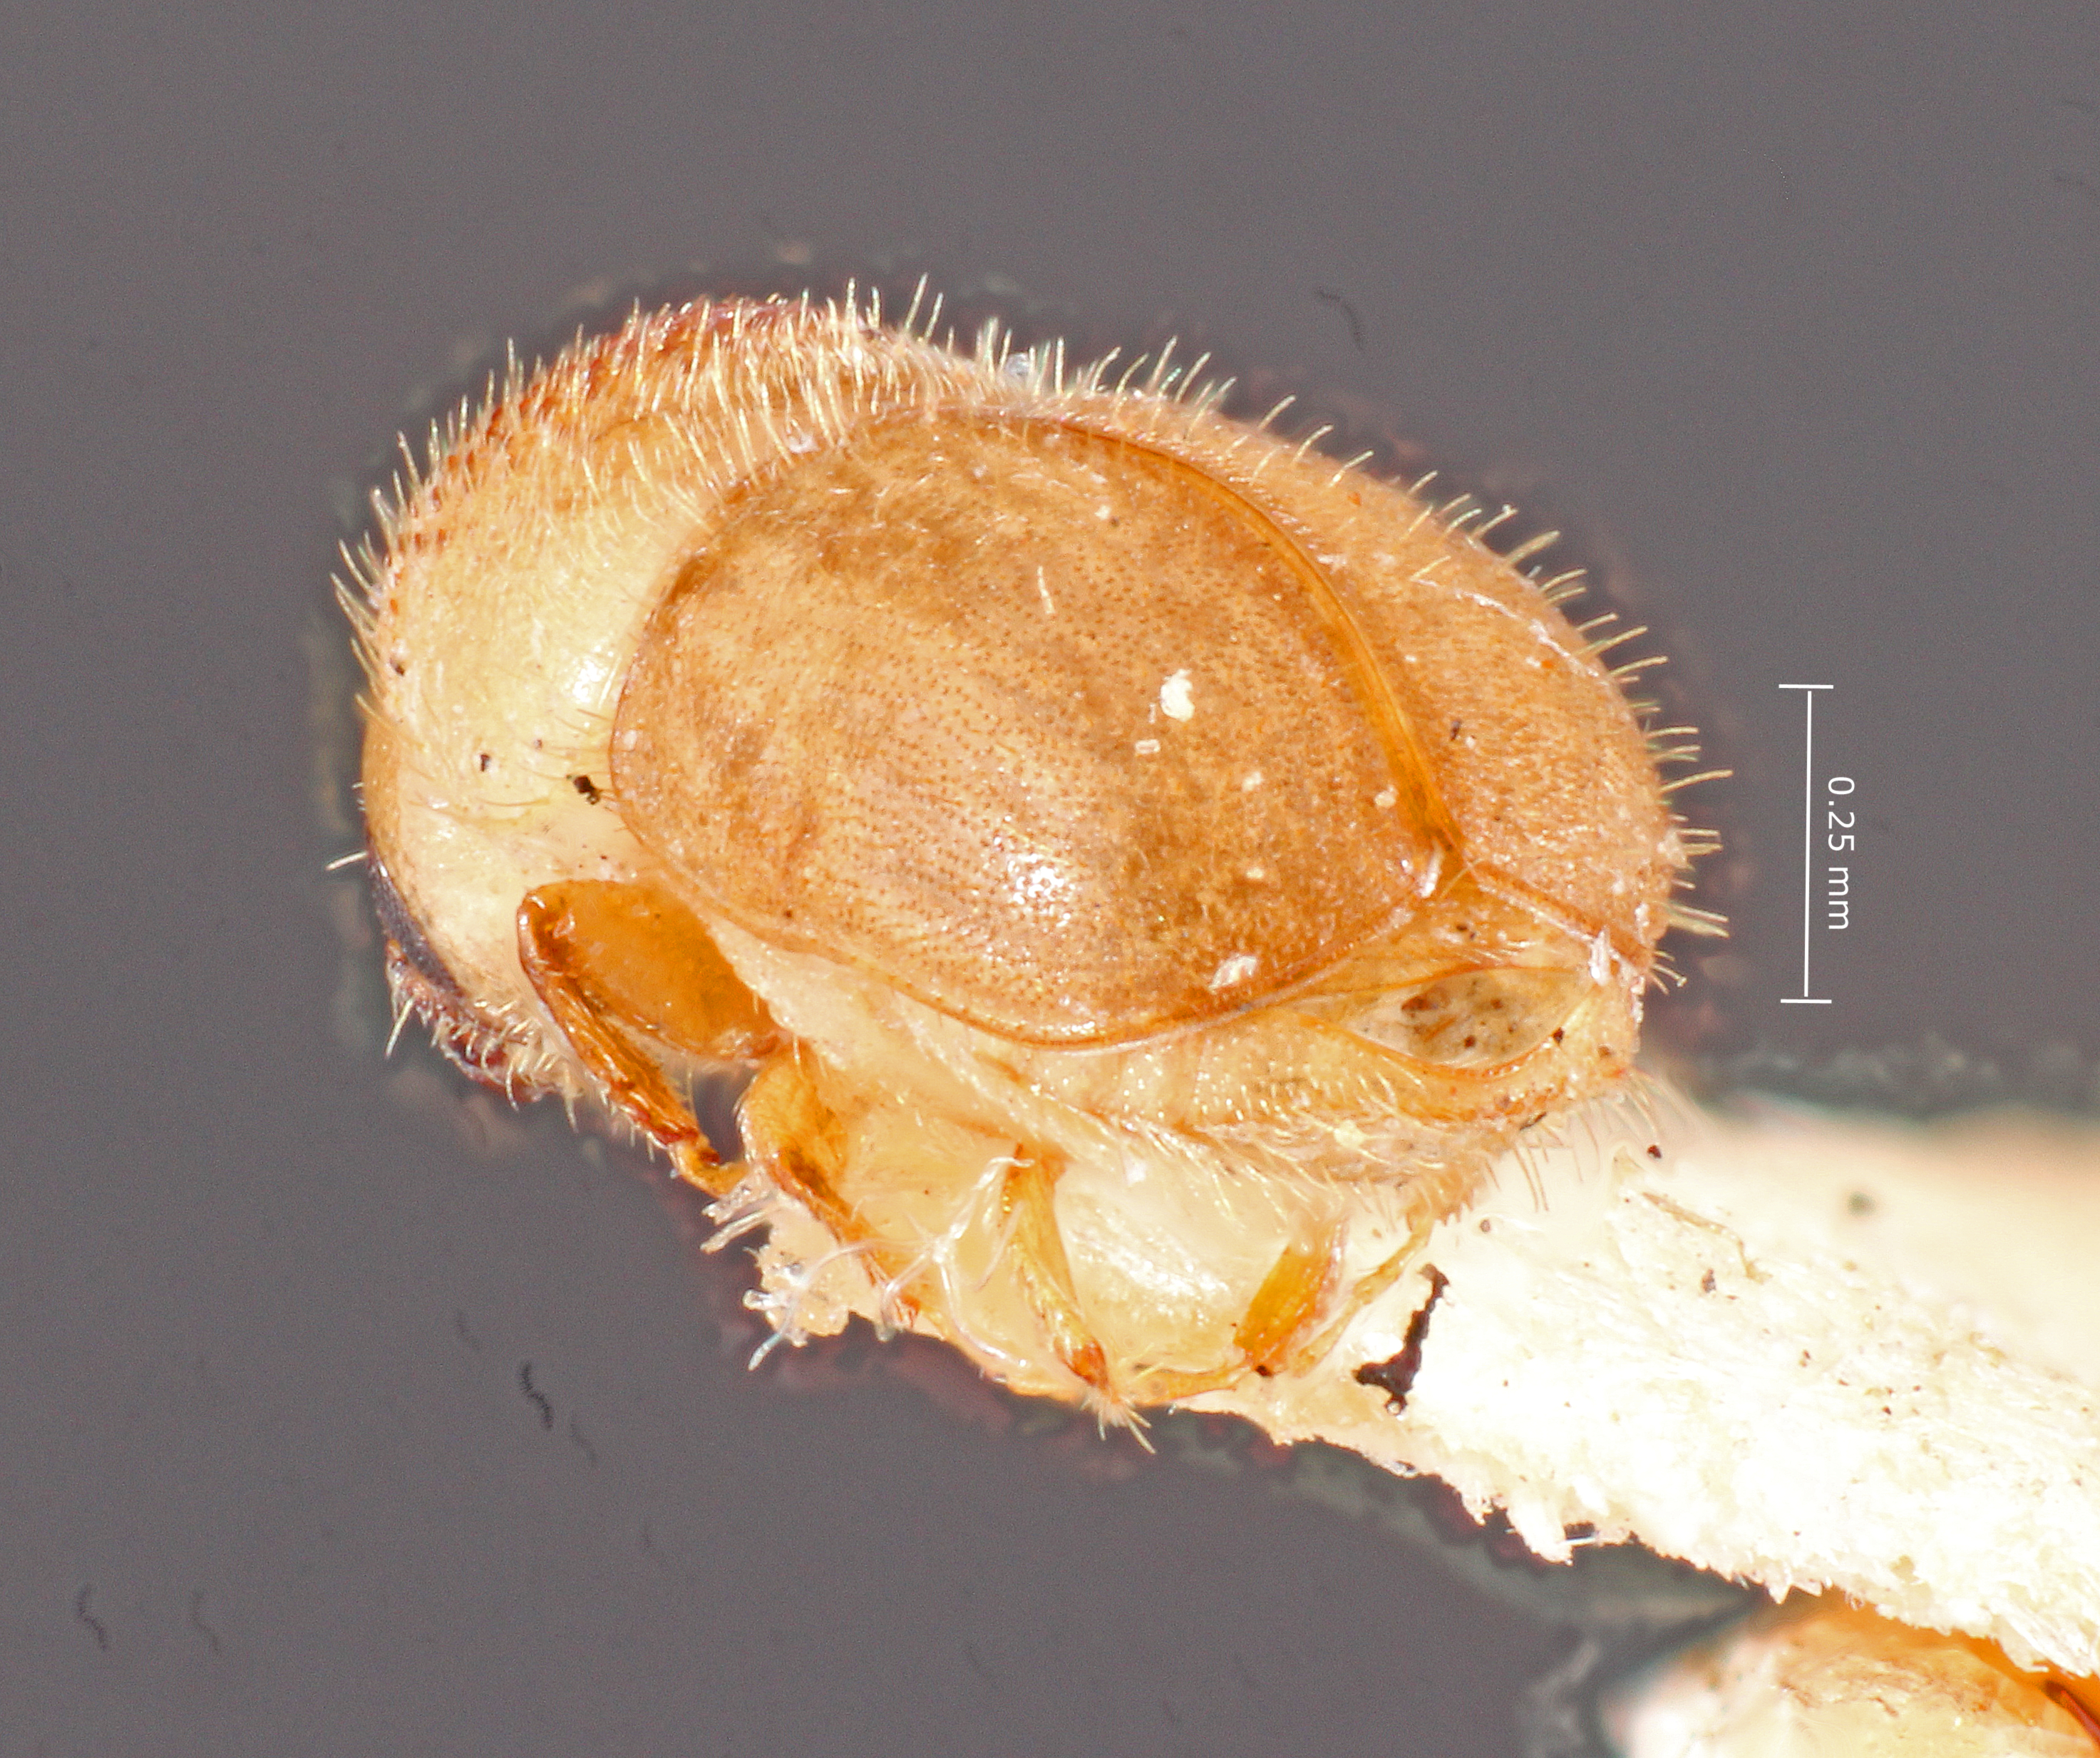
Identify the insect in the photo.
Hypocryphalus rotundus
